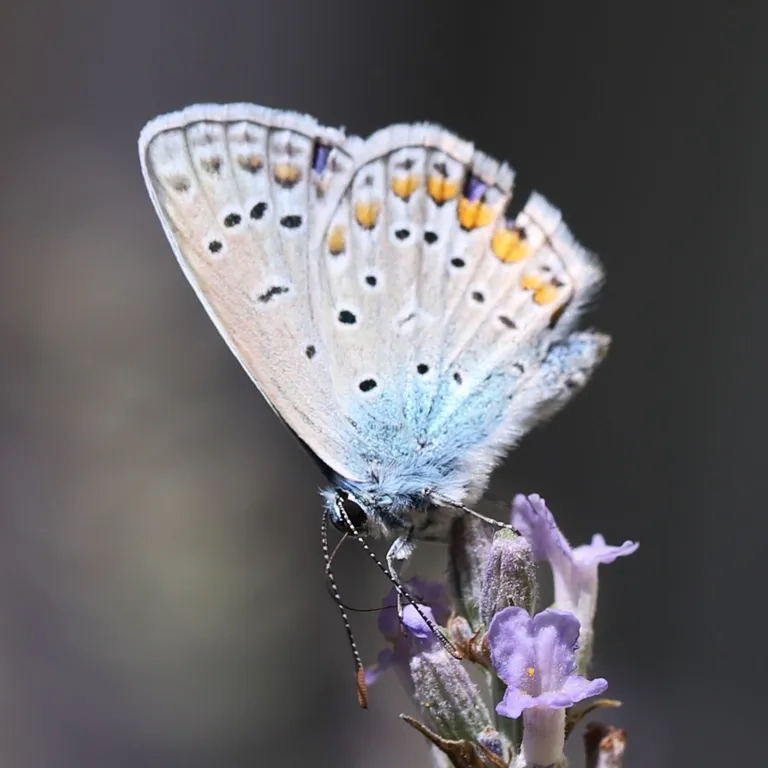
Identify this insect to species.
Polyommatus icarus
